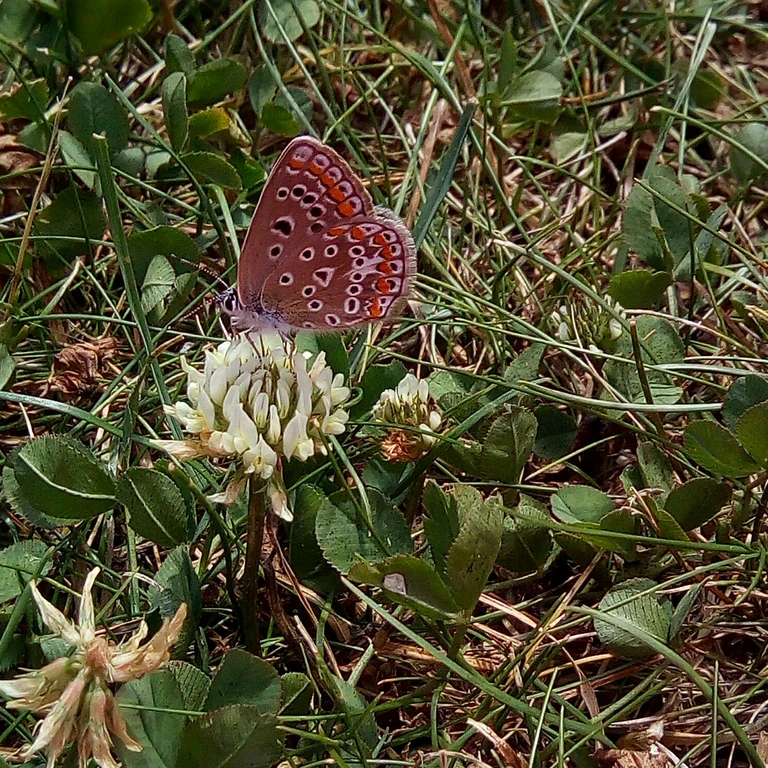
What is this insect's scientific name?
Polyommatus icarus
